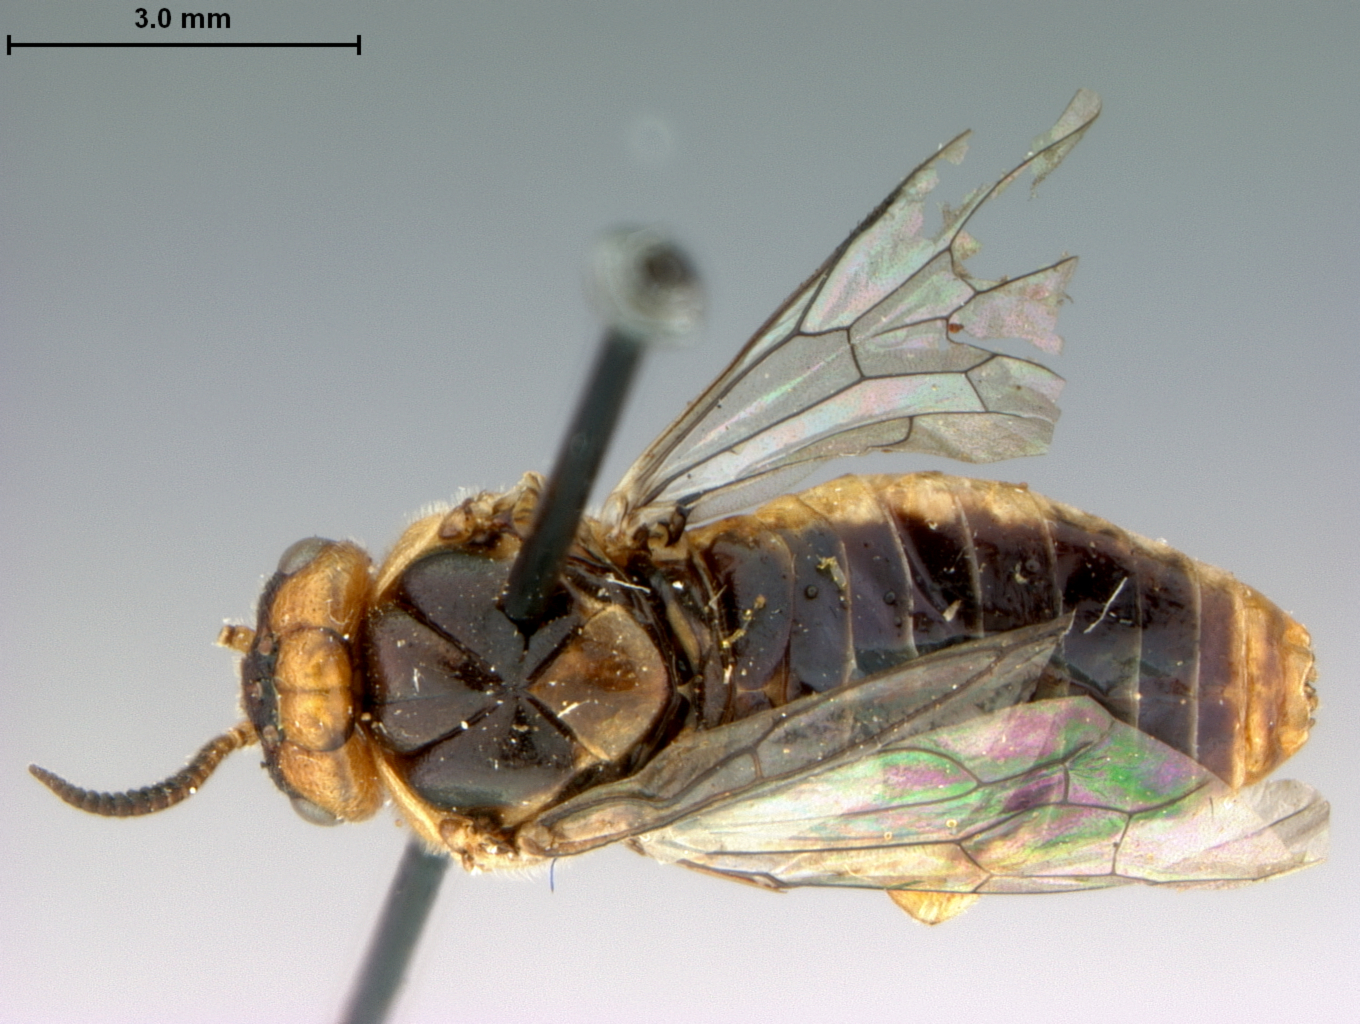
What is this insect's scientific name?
Neodiprion ventralis
